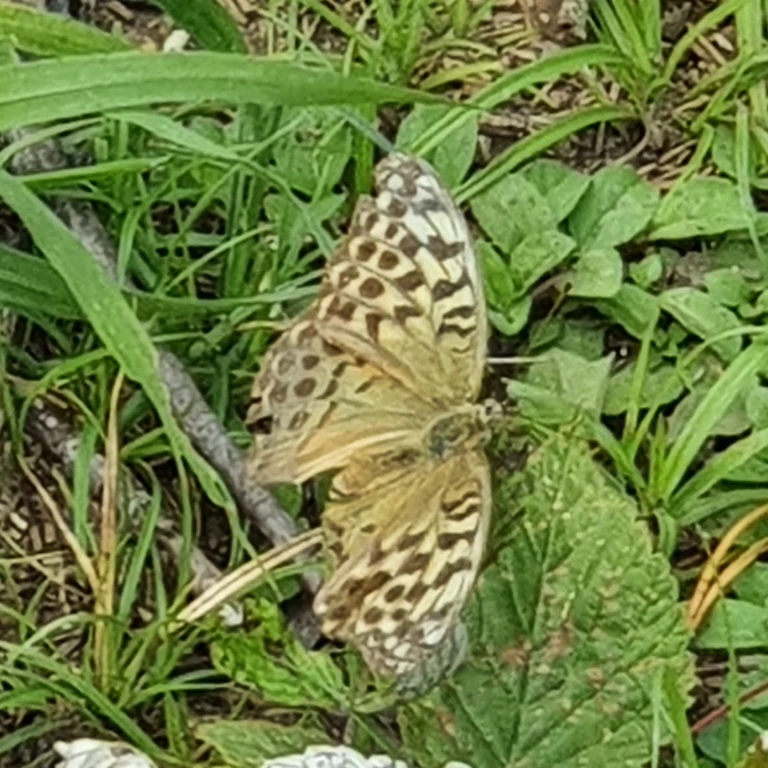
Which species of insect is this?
Argynnis paphia
